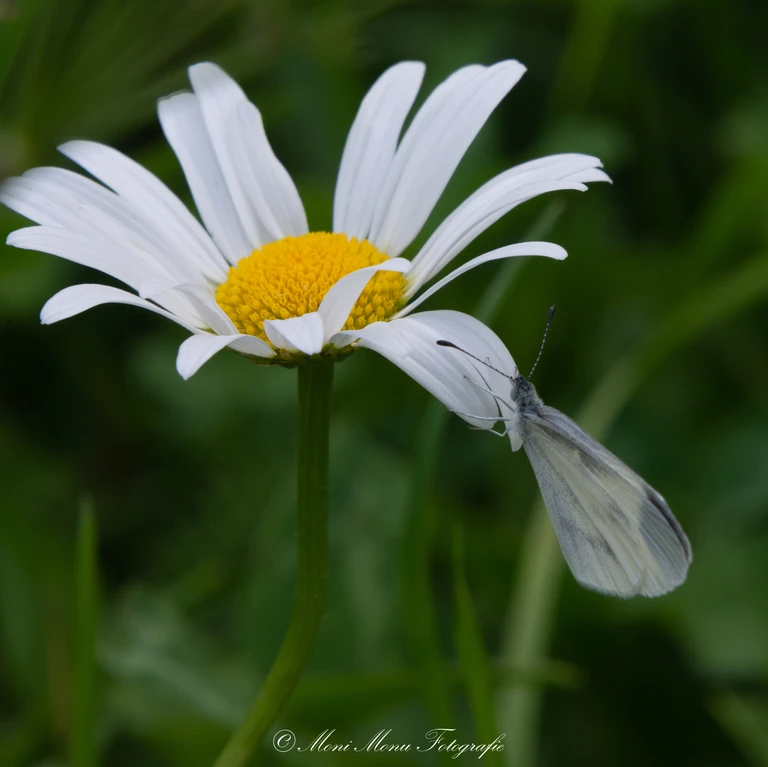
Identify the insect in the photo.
Leptidea sinapis/juvernica
